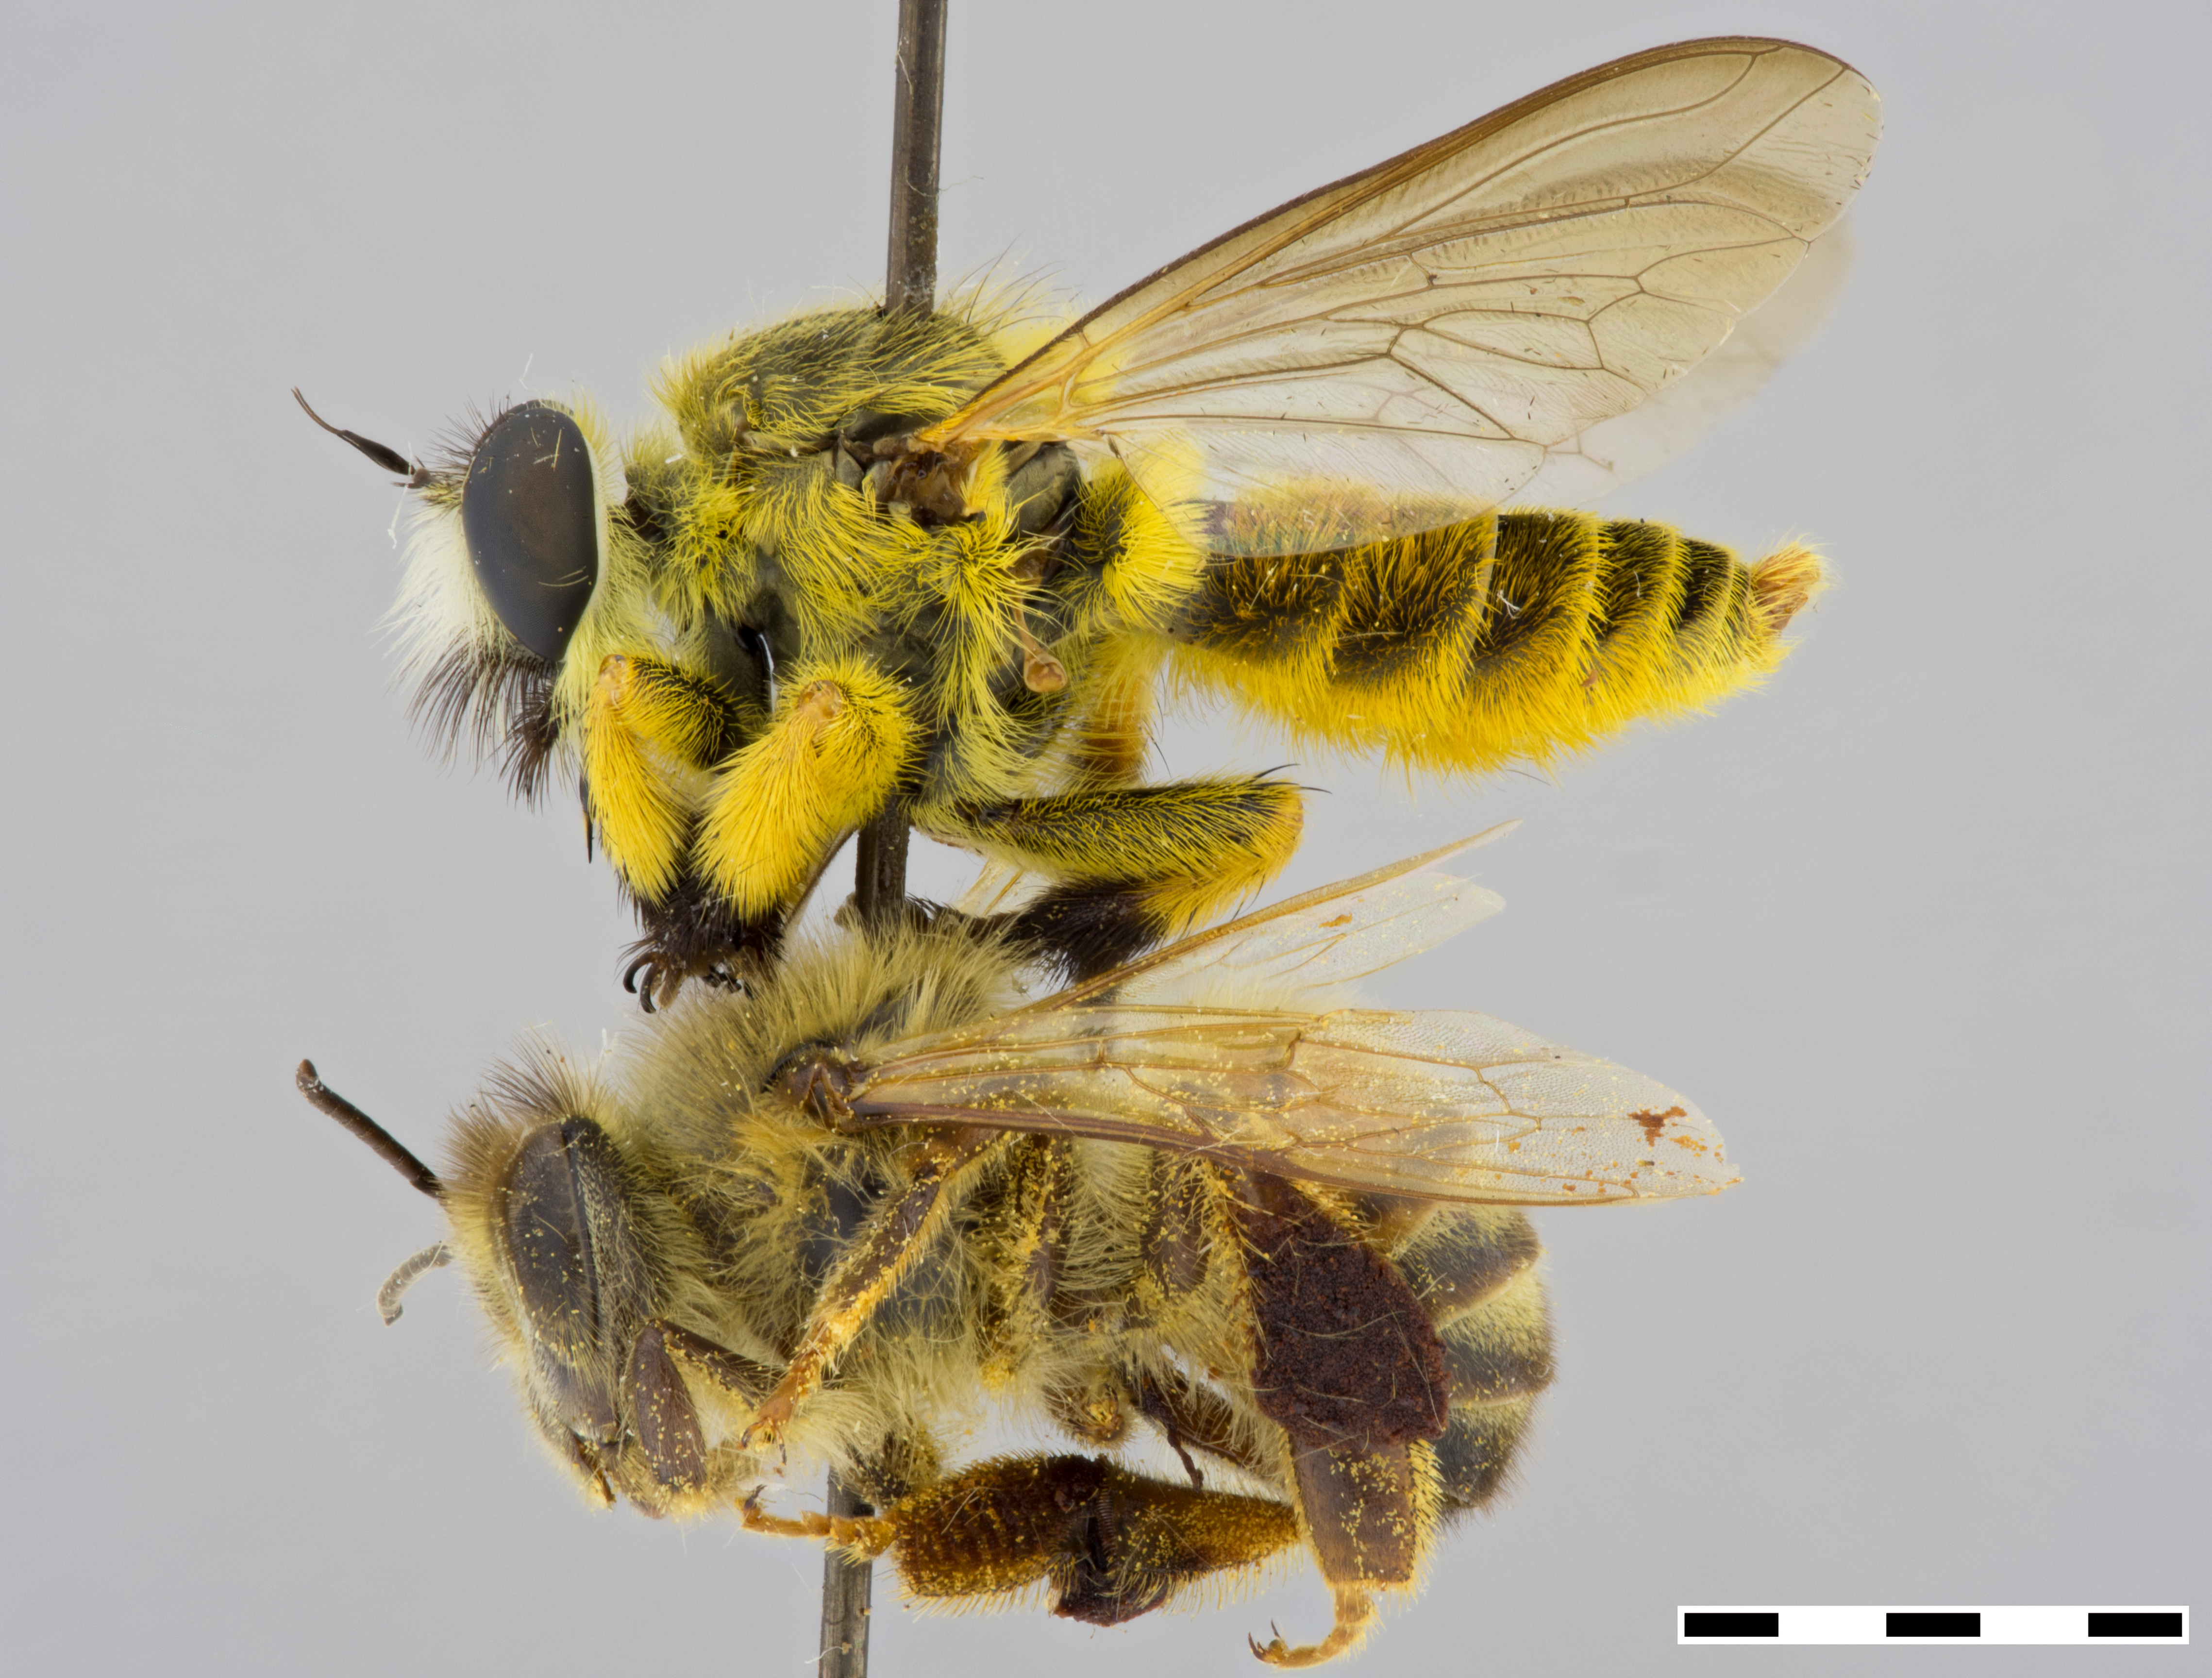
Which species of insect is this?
Megaphorus clausicellus
